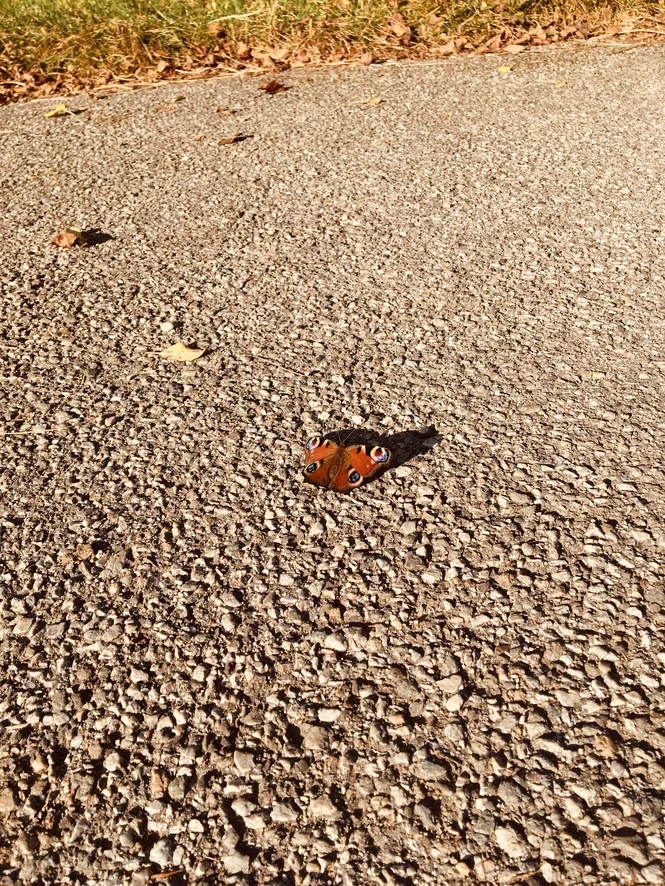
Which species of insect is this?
Aglais io
